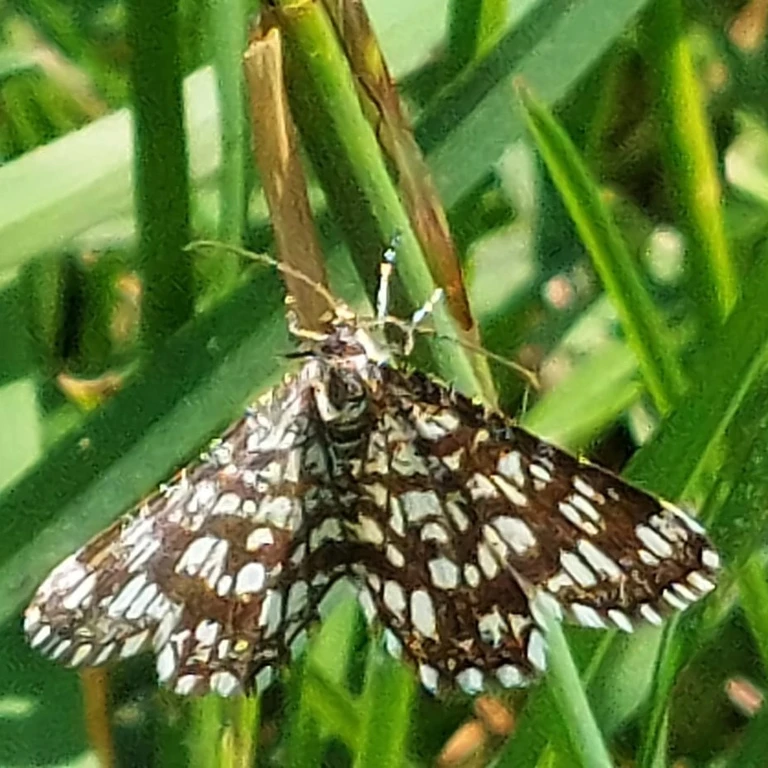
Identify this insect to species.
Chiasmia clathrata
